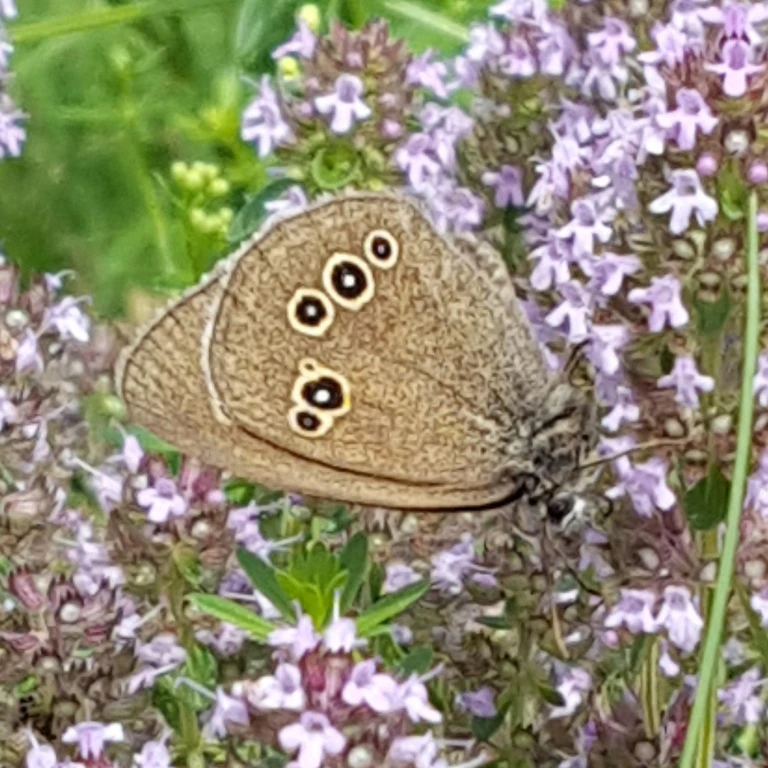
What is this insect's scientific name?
Aphantopus hyperantus
